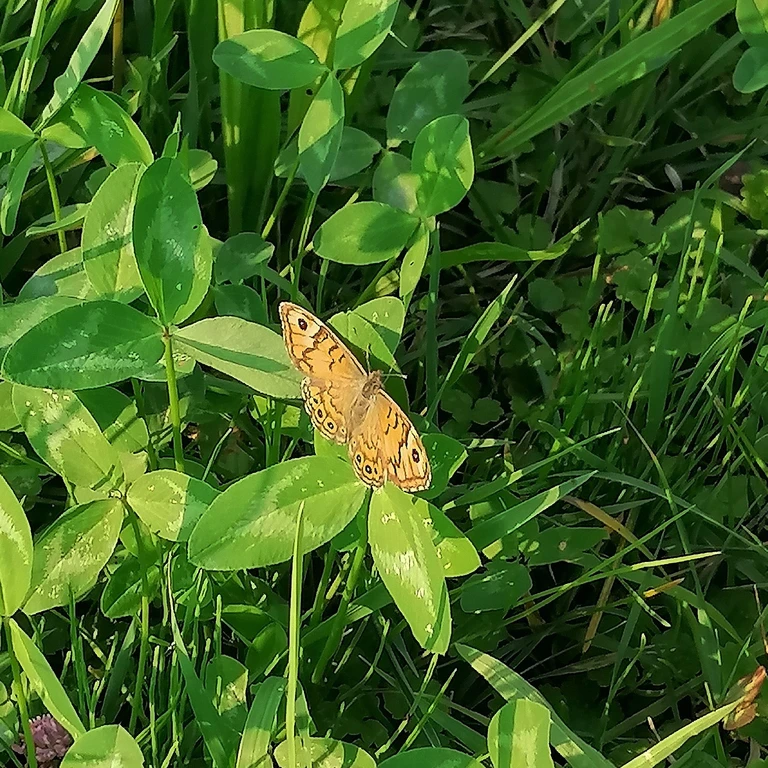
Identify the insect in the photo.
Lasiommata megera (also Pararge megera)
